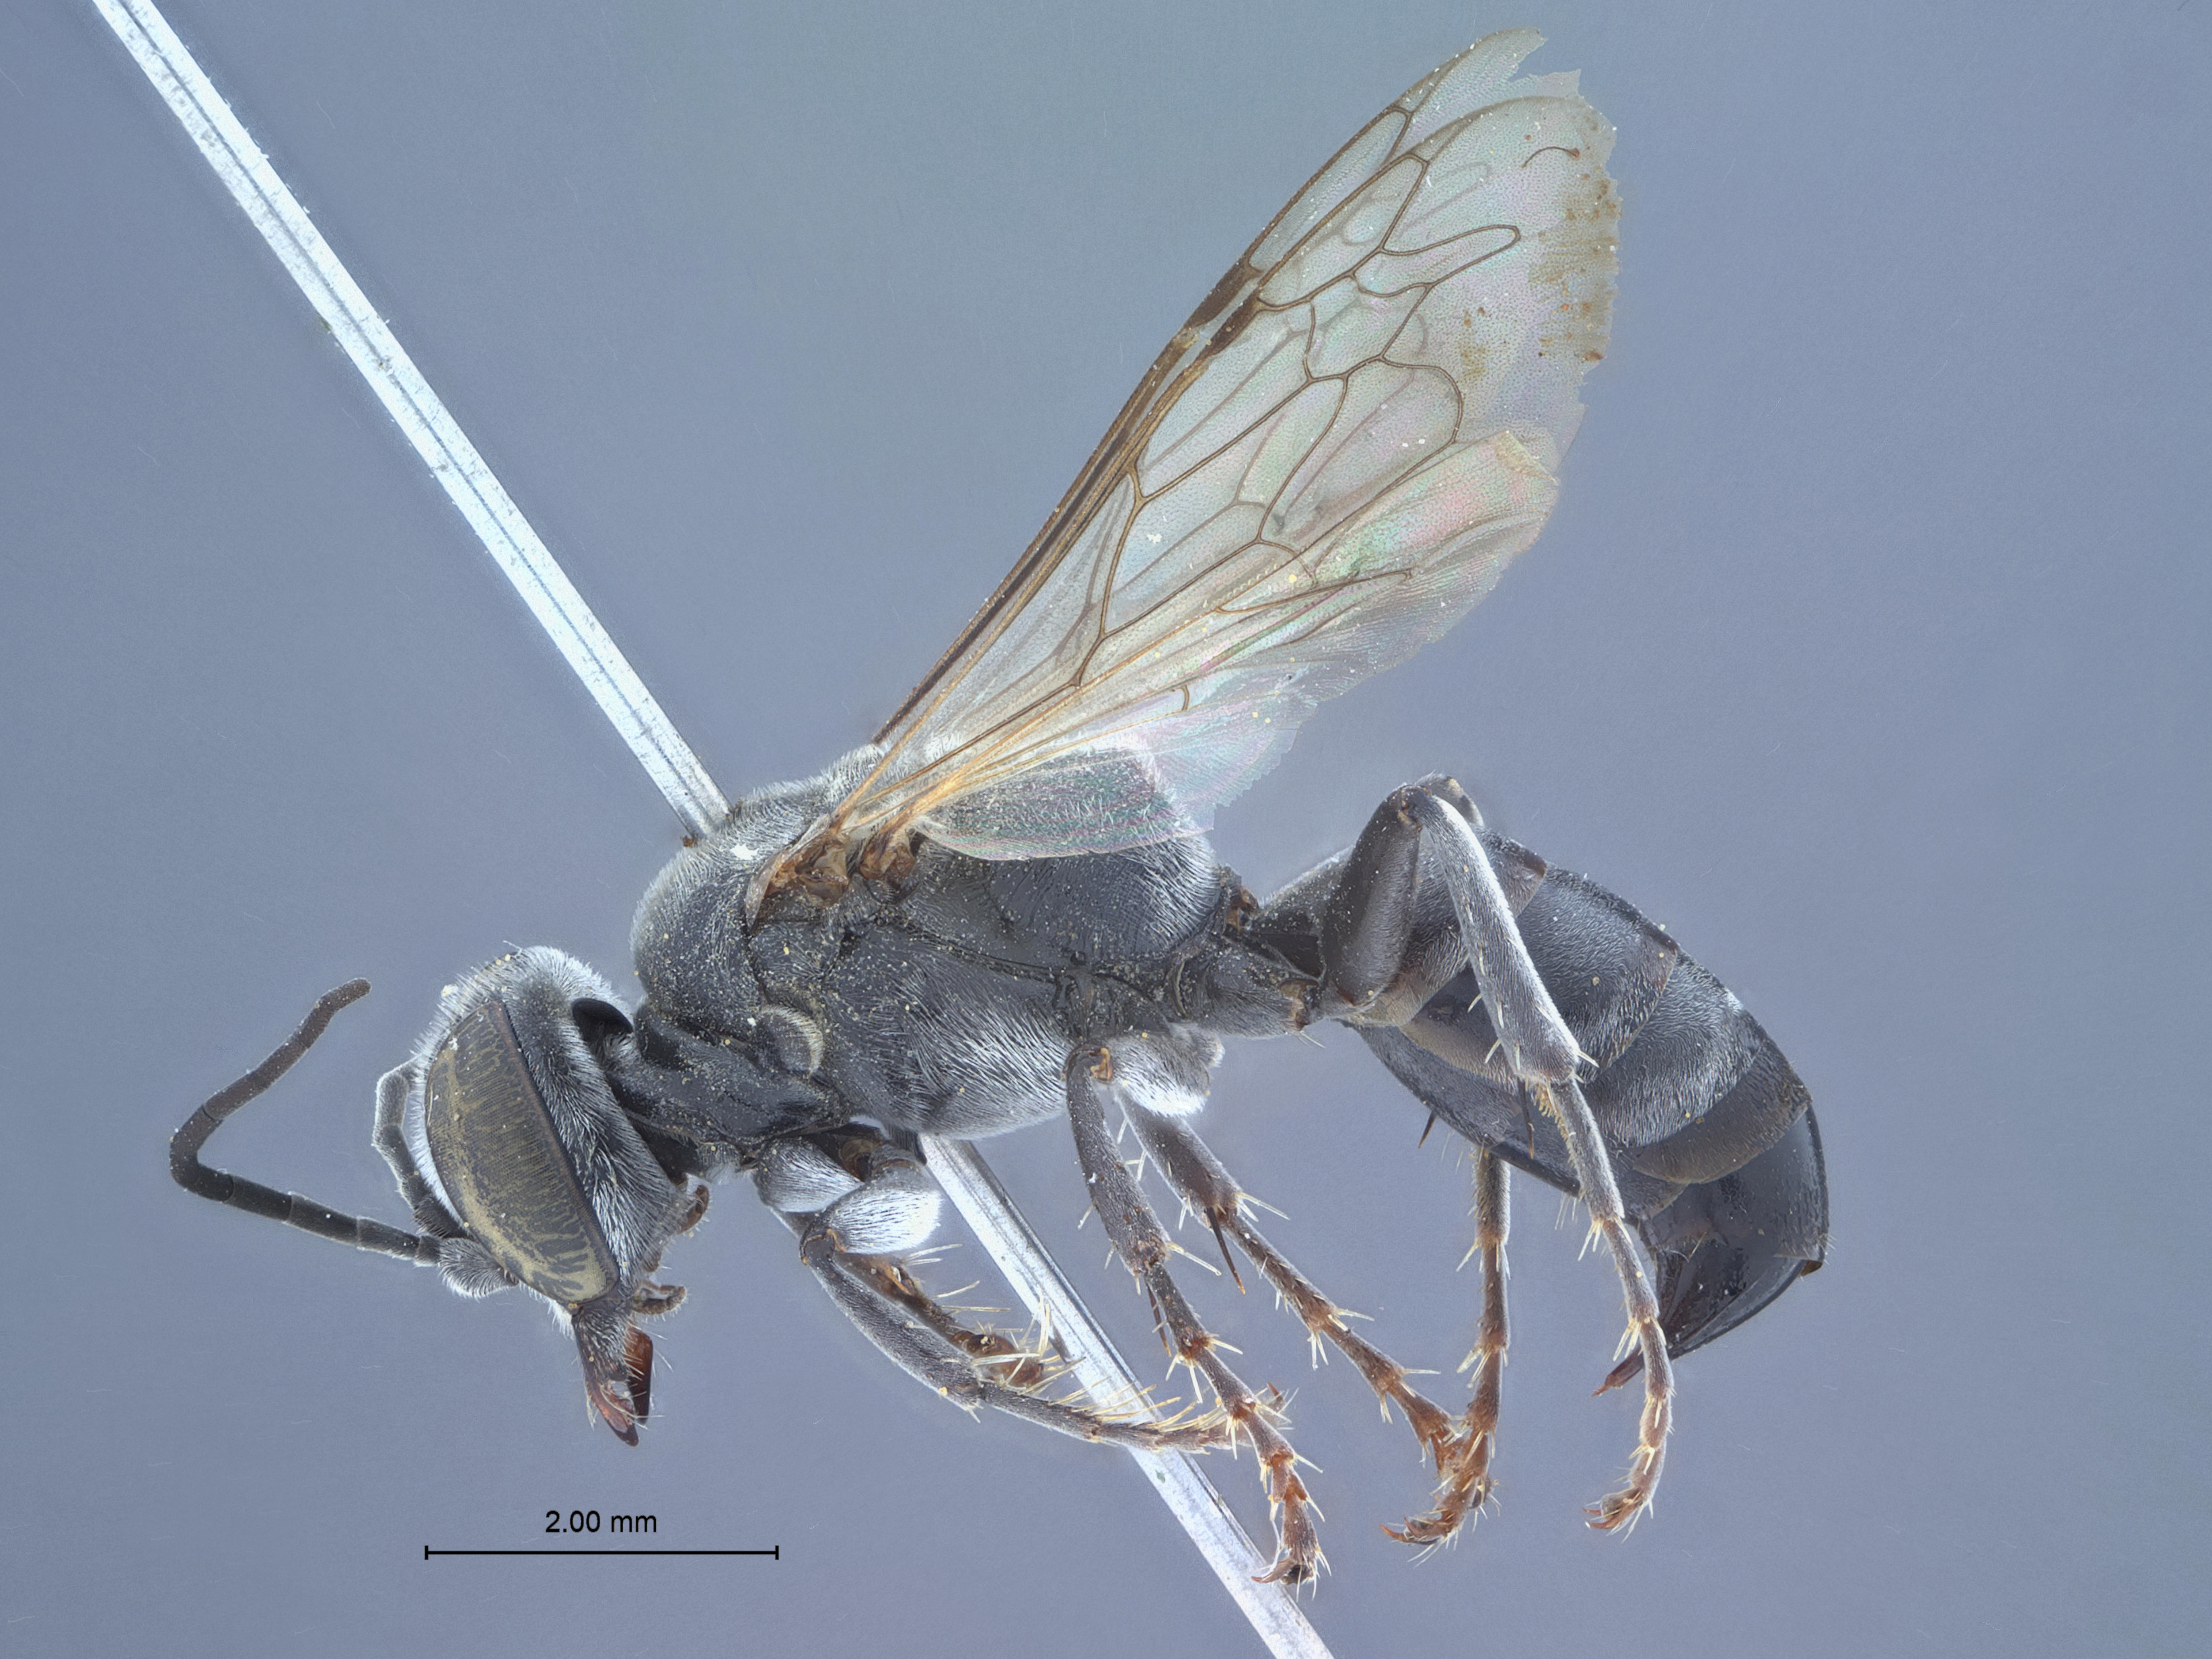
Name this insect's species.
Tachysphex formosanus
